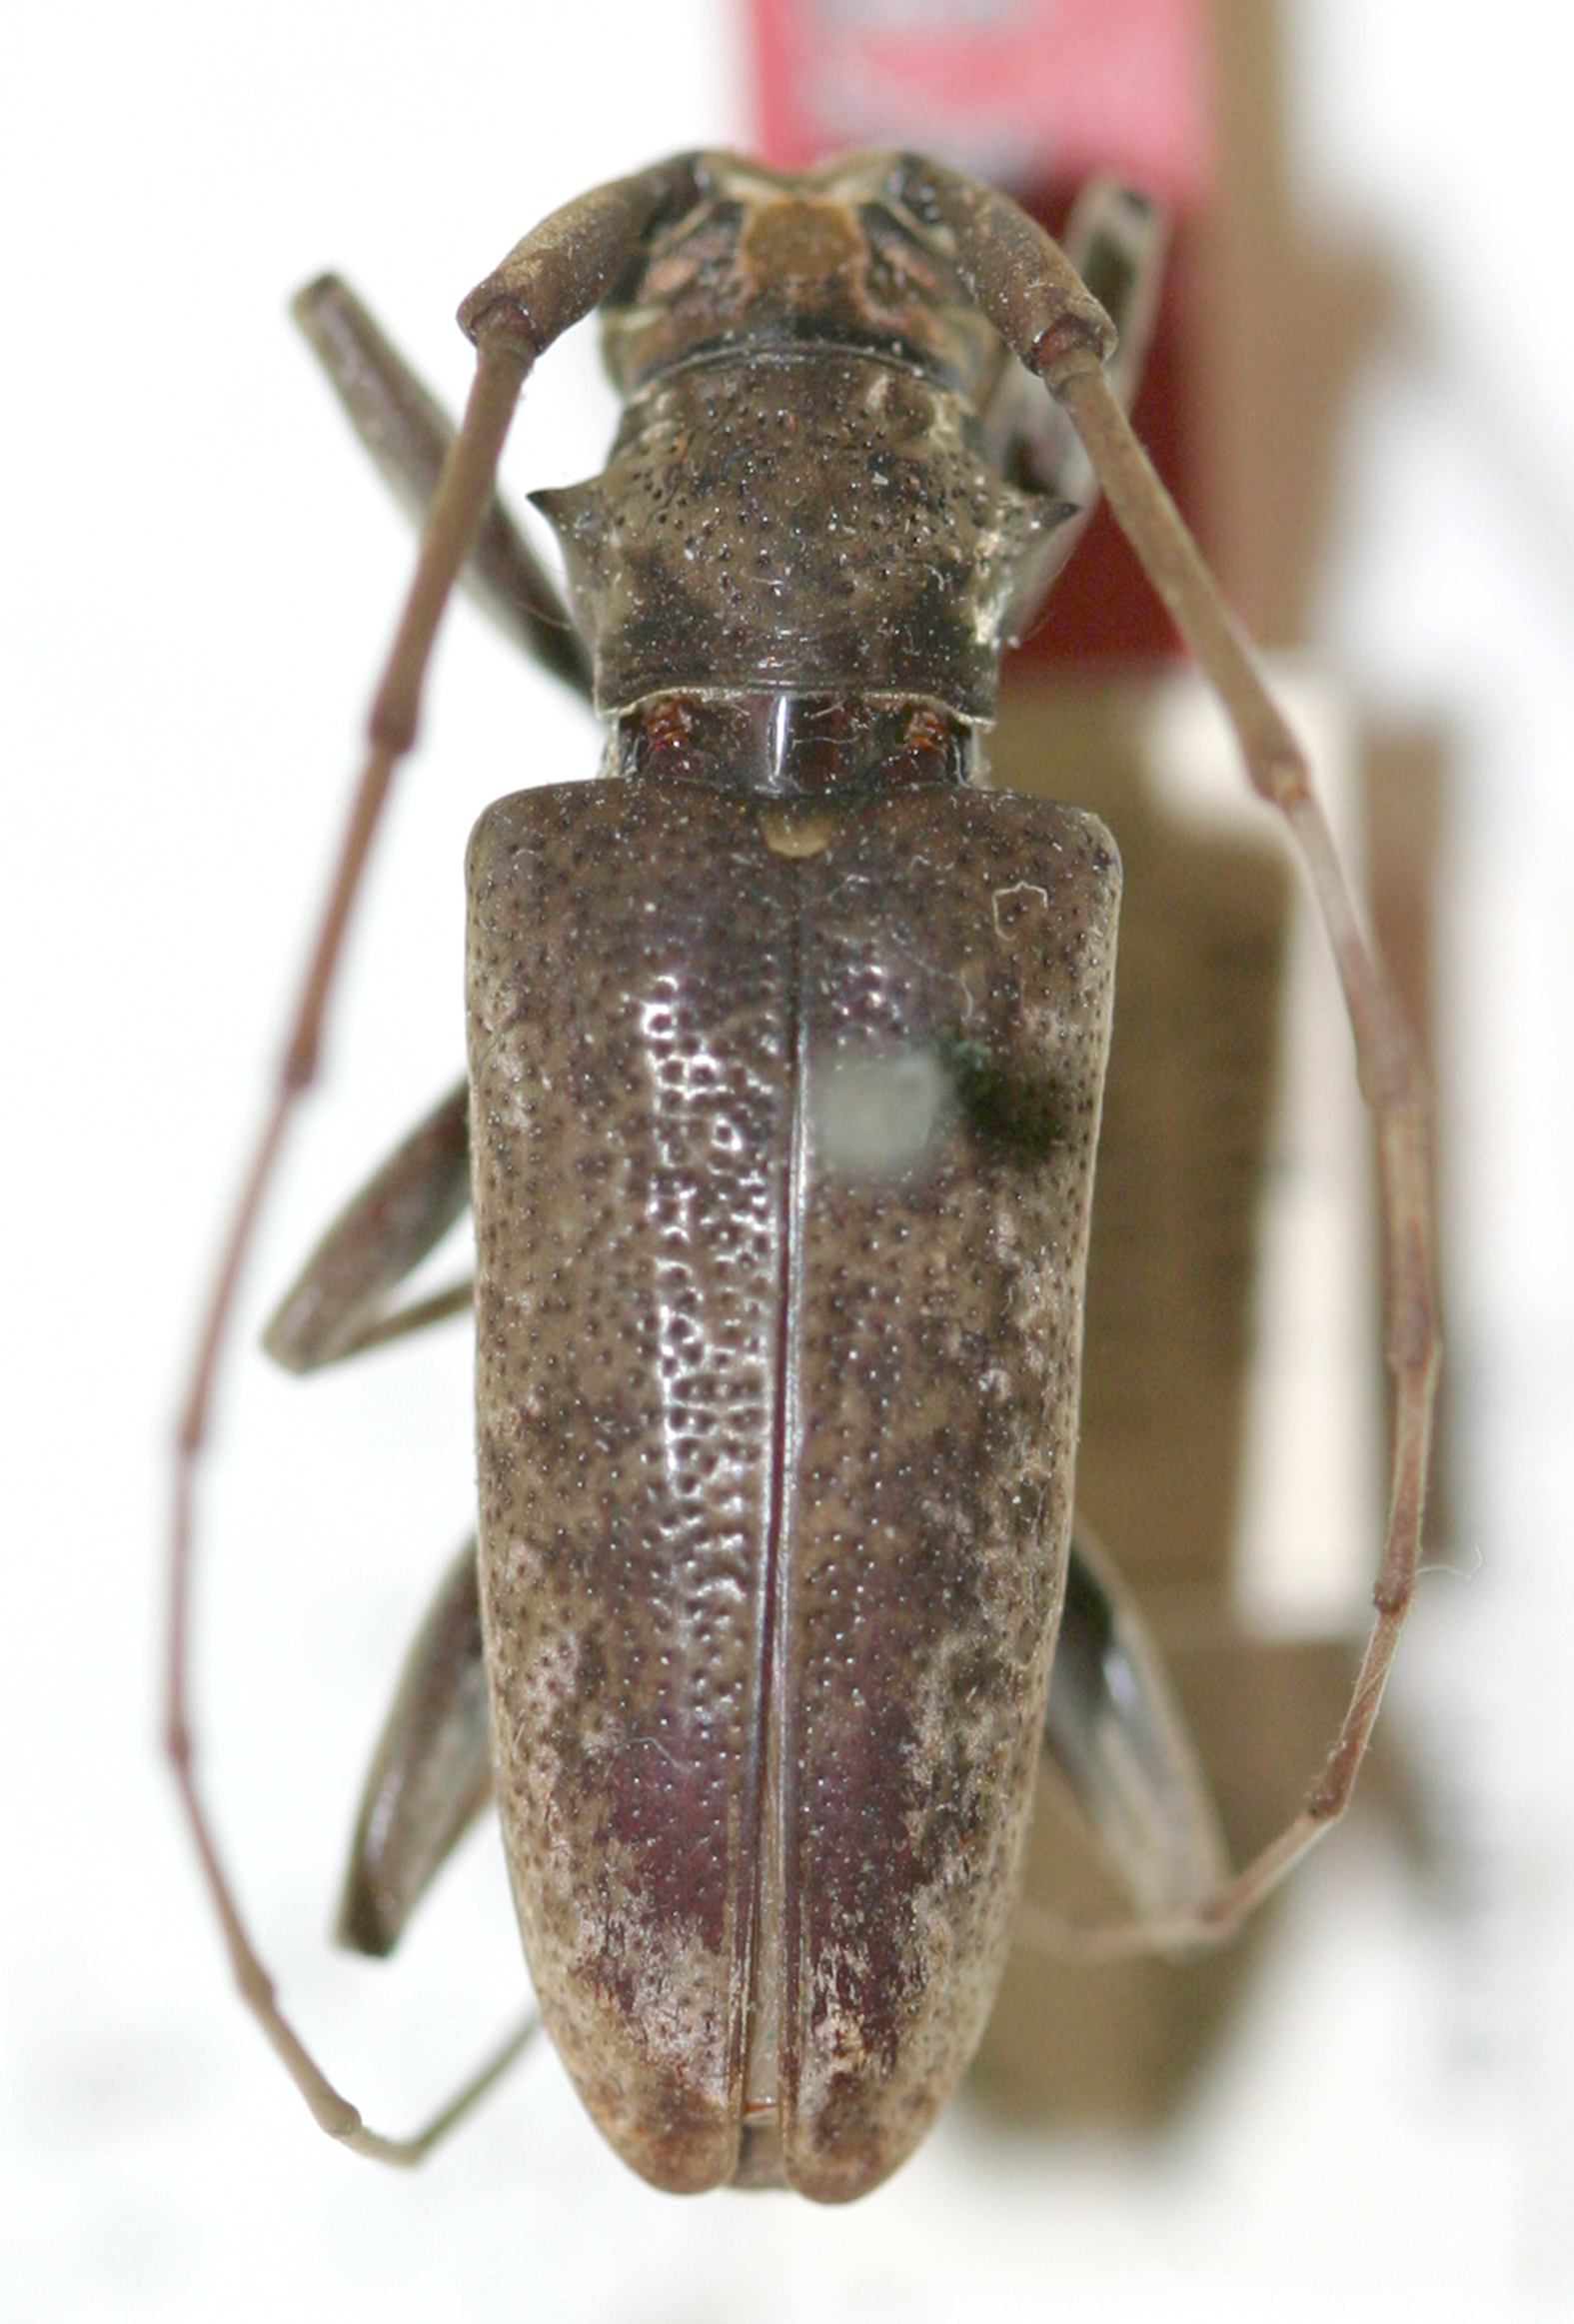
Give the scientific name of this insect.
Dihammus neopommerianus (also Acalolepta neopommeriana)
